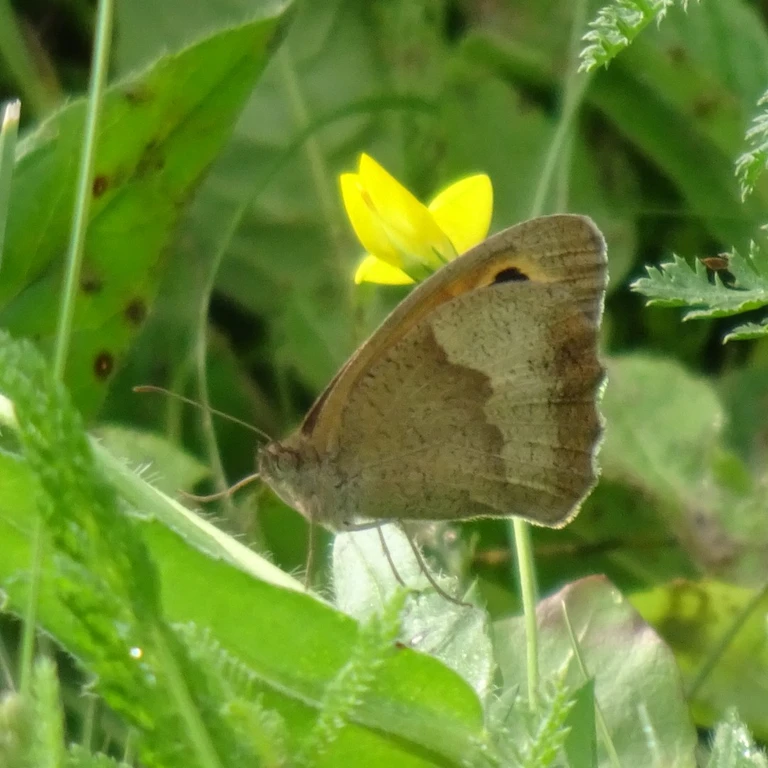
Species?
Maniola jurtina
